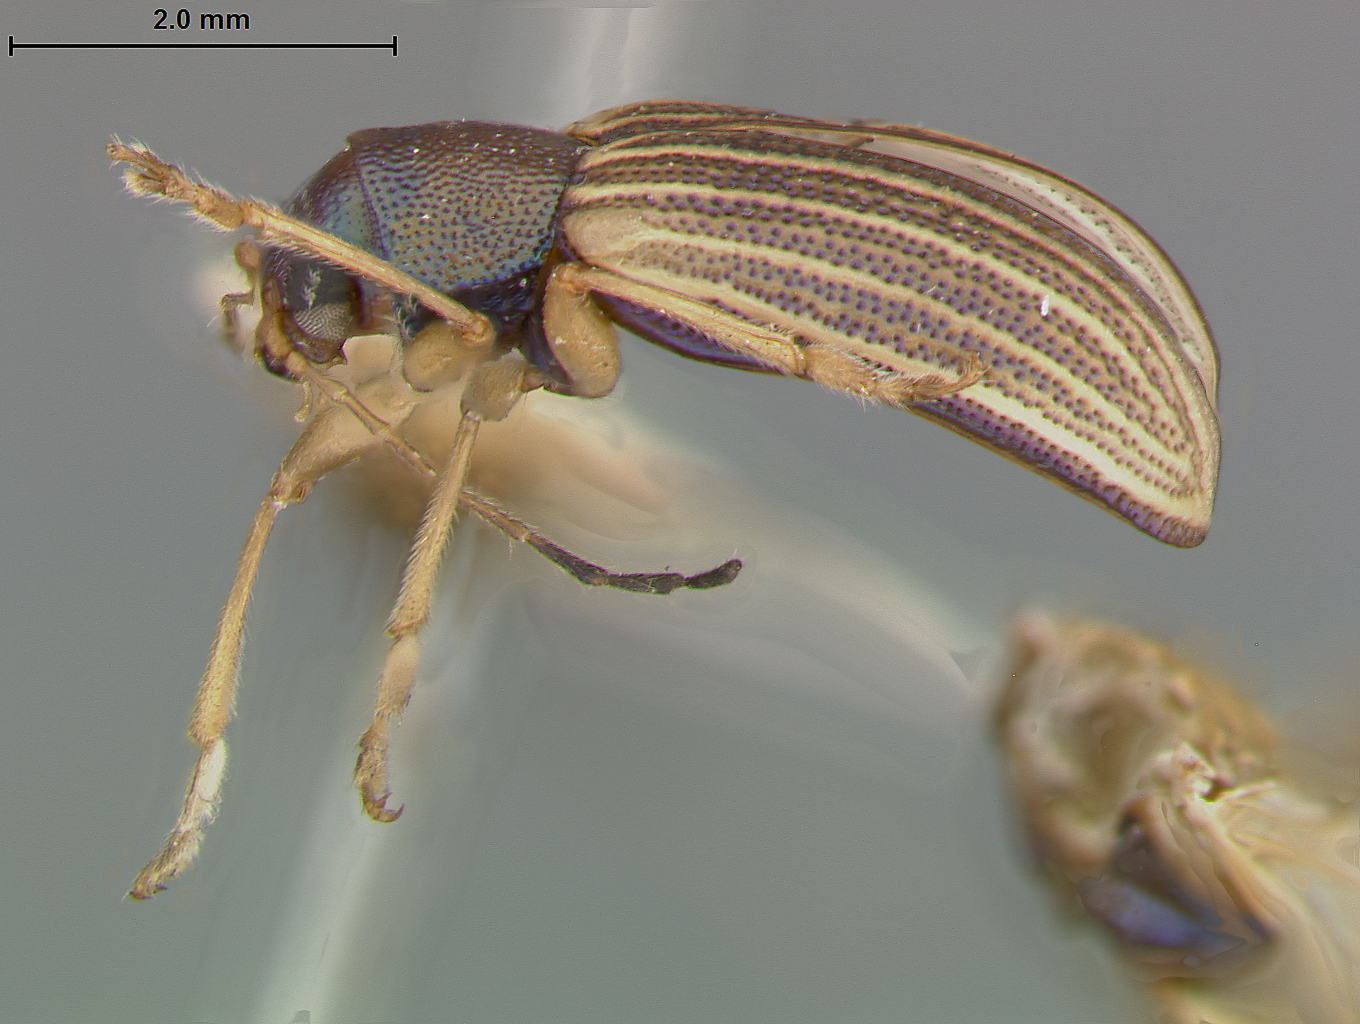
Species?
Colaspis flavocostata
